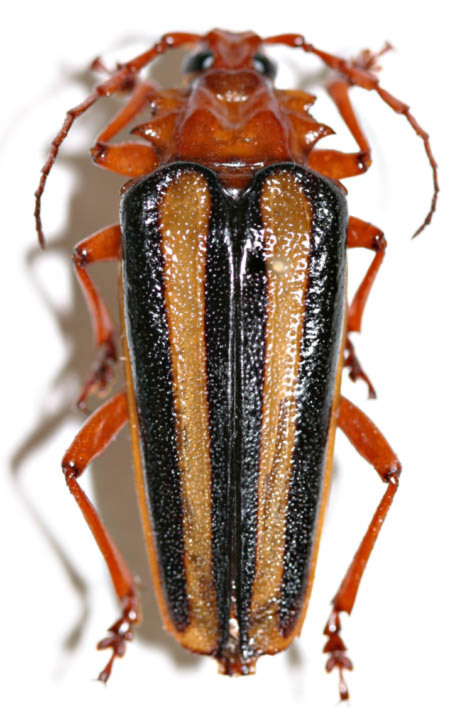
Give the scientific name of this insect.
Derancistrus hovorei
